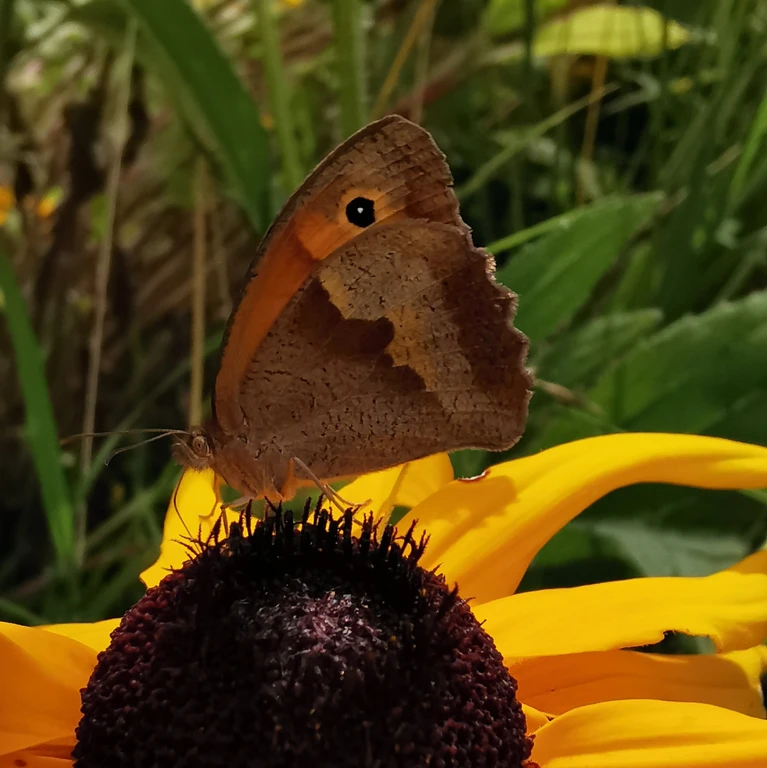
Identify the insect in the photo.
Maniola jurtina
